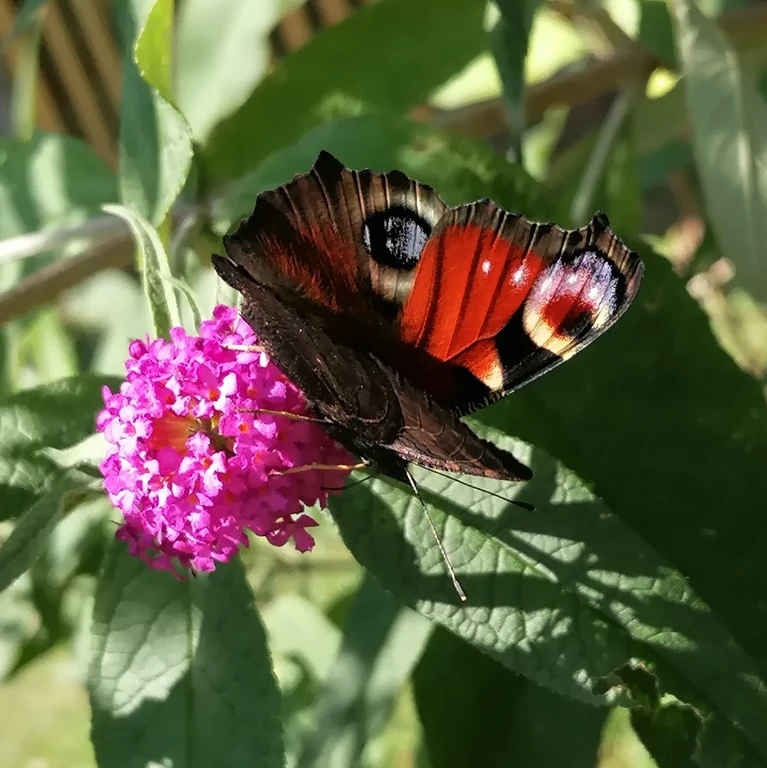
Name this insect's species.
Aglais io
